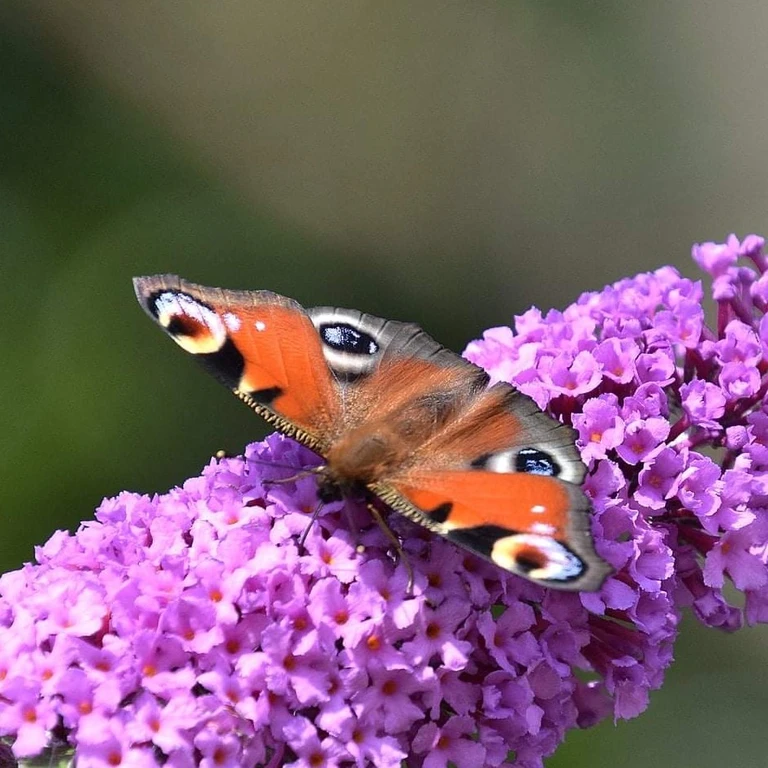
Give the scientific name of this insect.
Aglais io
